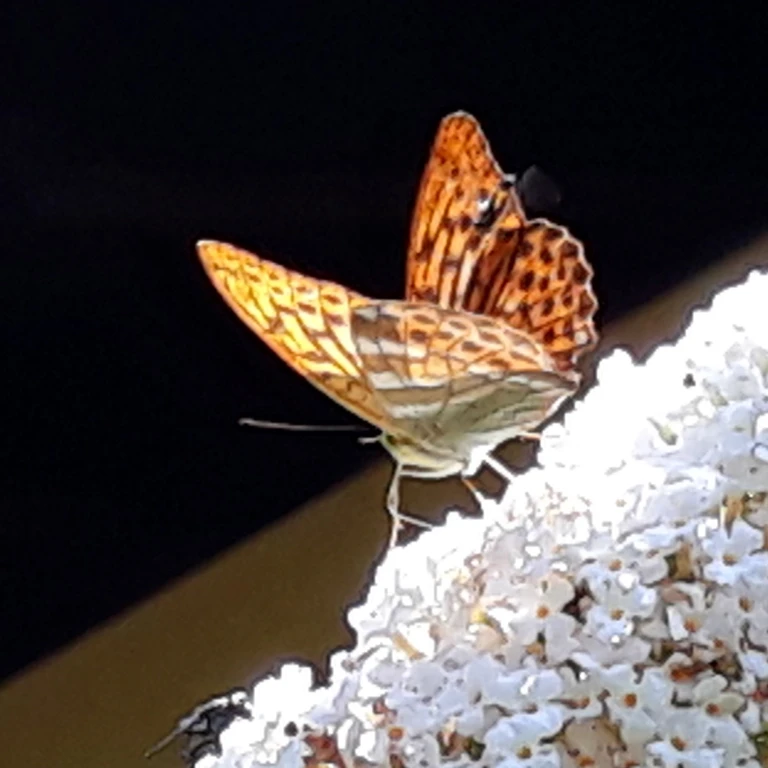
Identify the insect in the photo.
Argynnis paphia
